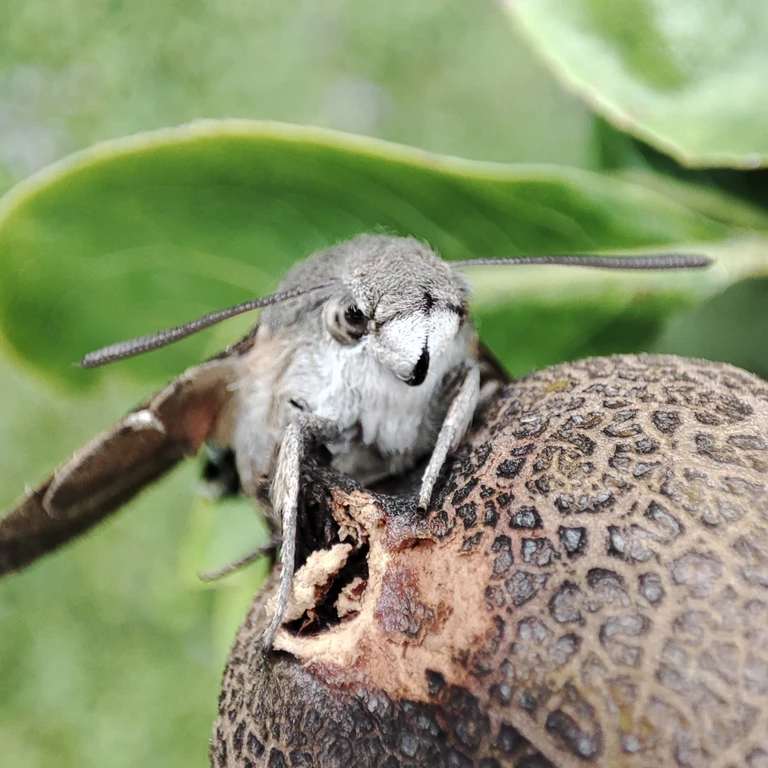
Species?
Macroglossum stellatarum
